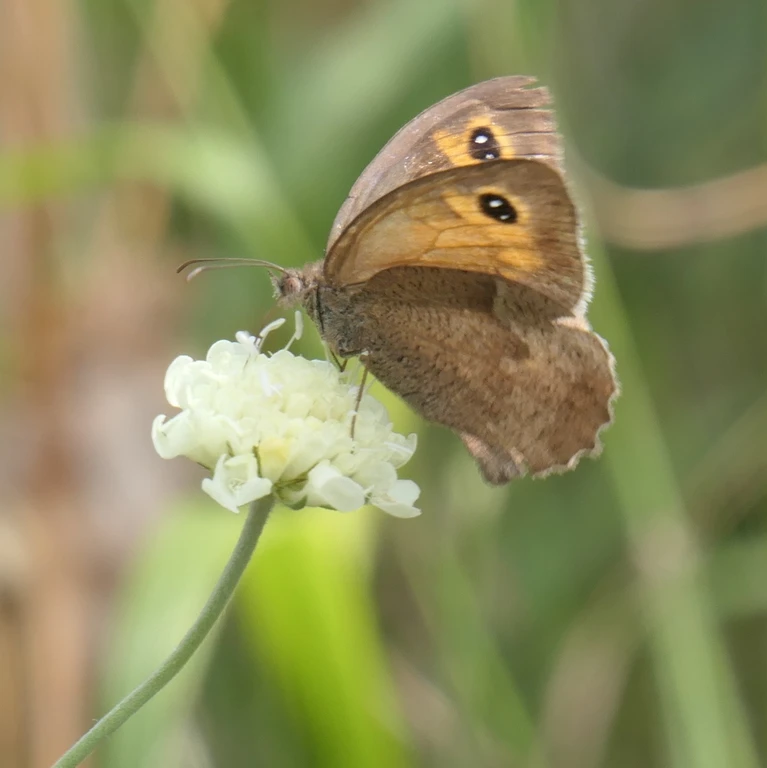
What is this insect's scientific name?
Maniola jurtina
